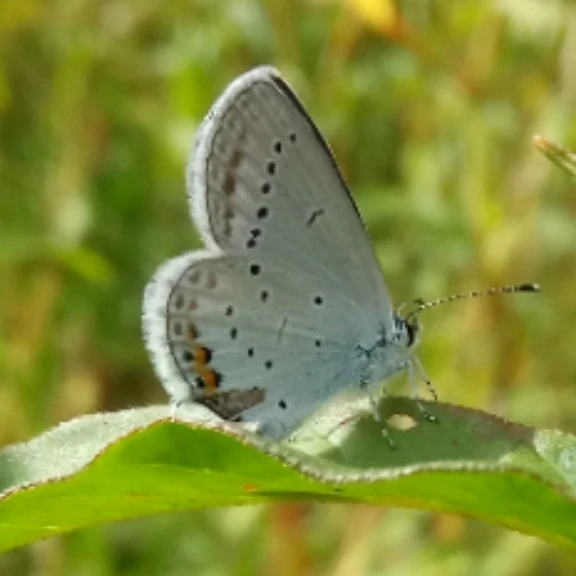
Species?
Cupido argiades (also Elkalyce argiades)
